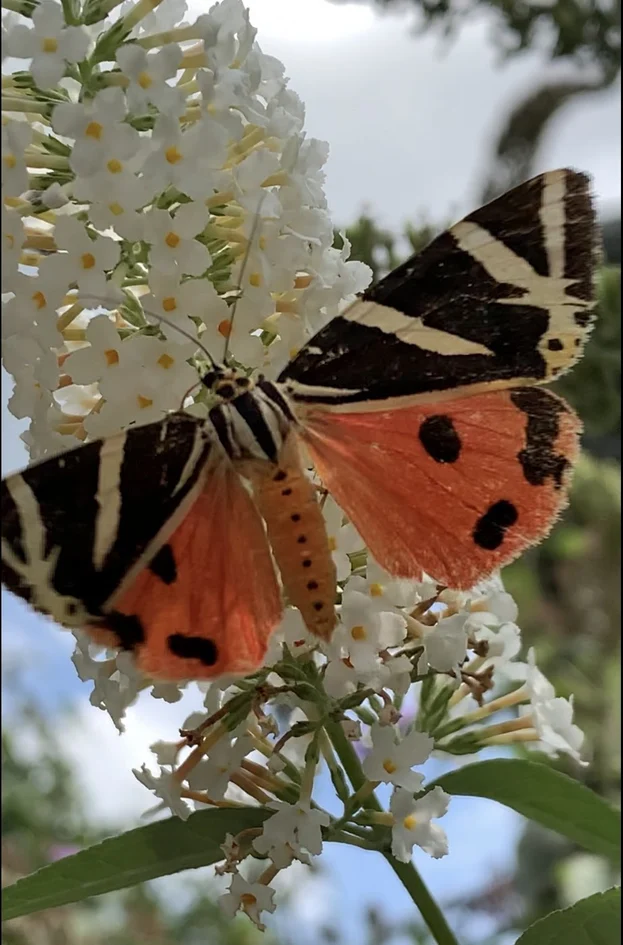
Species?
Euplagia quadripunctaria
